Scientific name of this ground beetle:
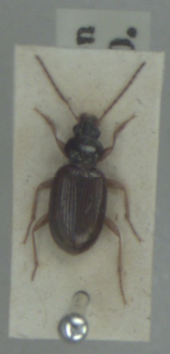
Bembidion lunatum
